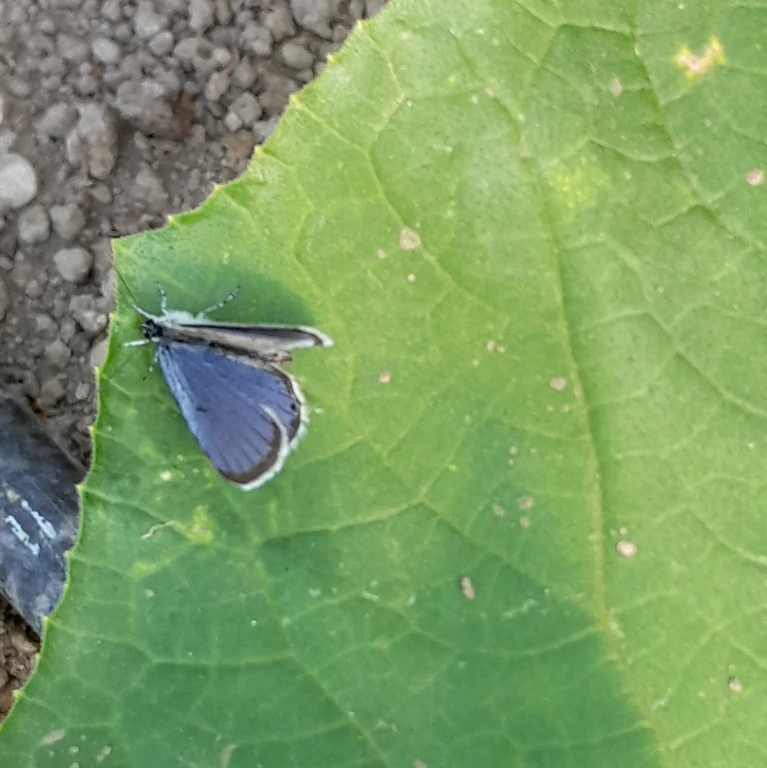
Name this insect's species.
Cupido argiades (also Elkalyce argiades)
